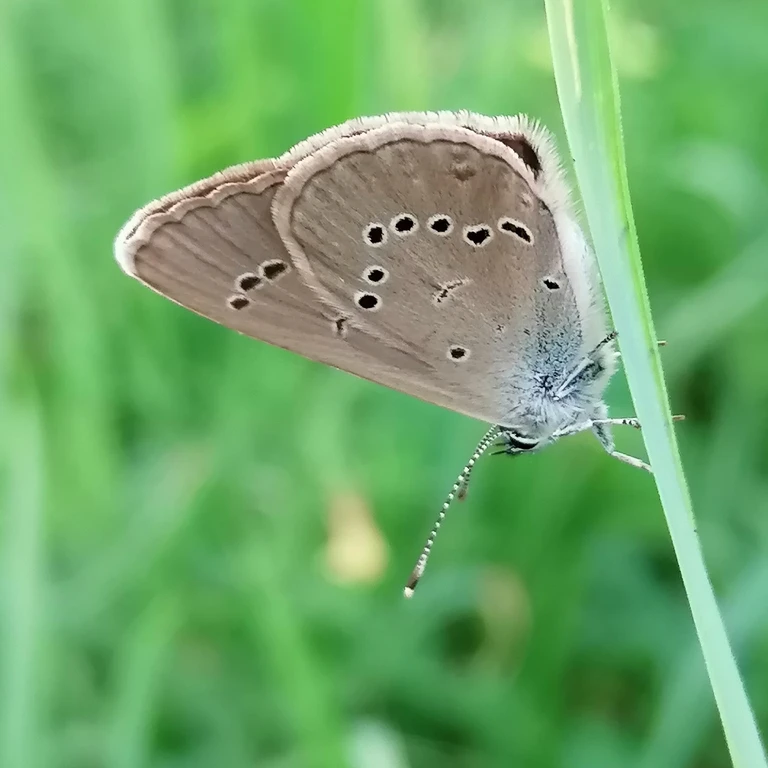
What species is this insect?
Cyaniris semiargus
